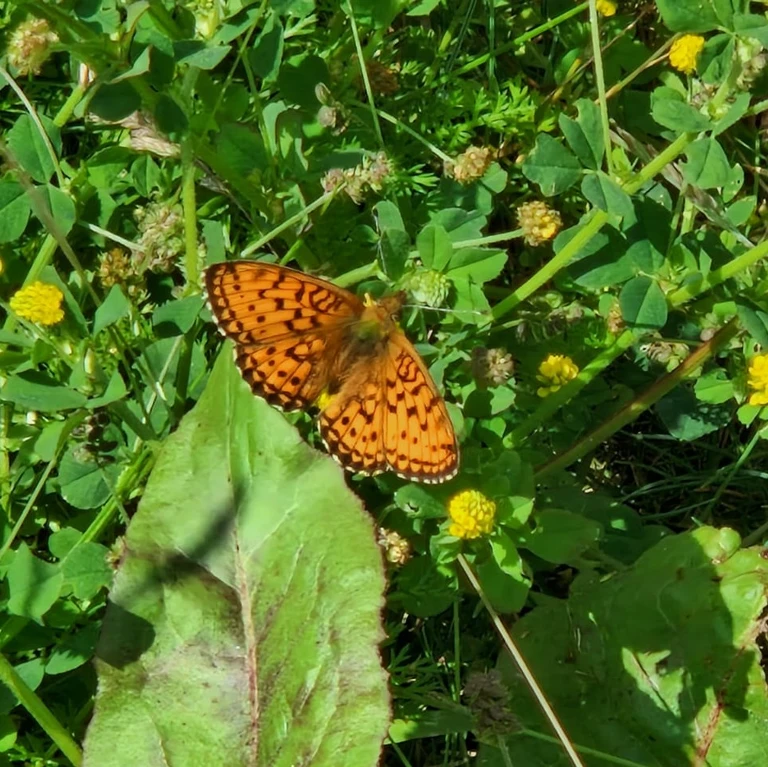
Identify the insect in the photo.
Brenthis ino
